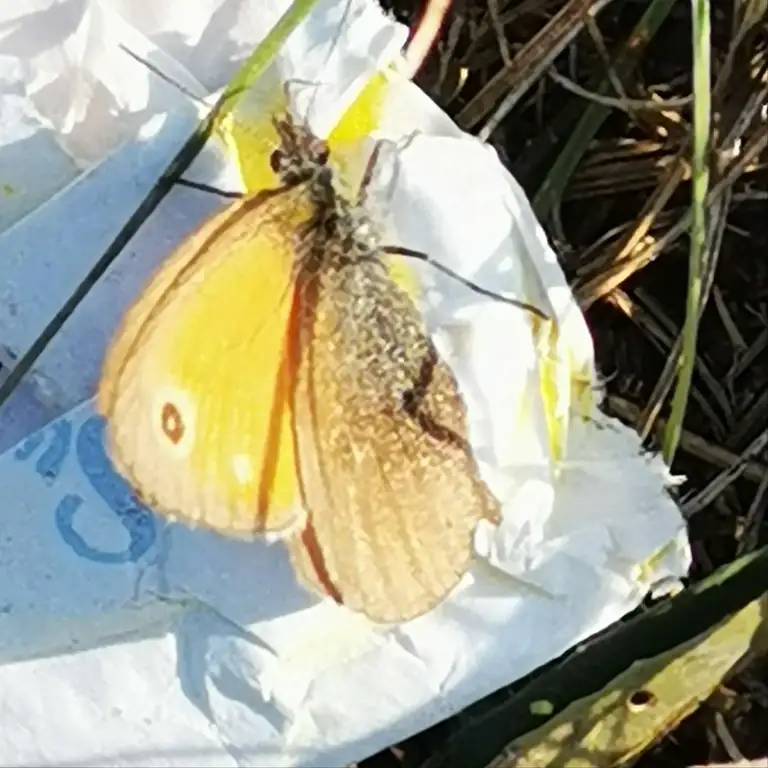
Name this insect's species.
Coenonympha pamphilus
